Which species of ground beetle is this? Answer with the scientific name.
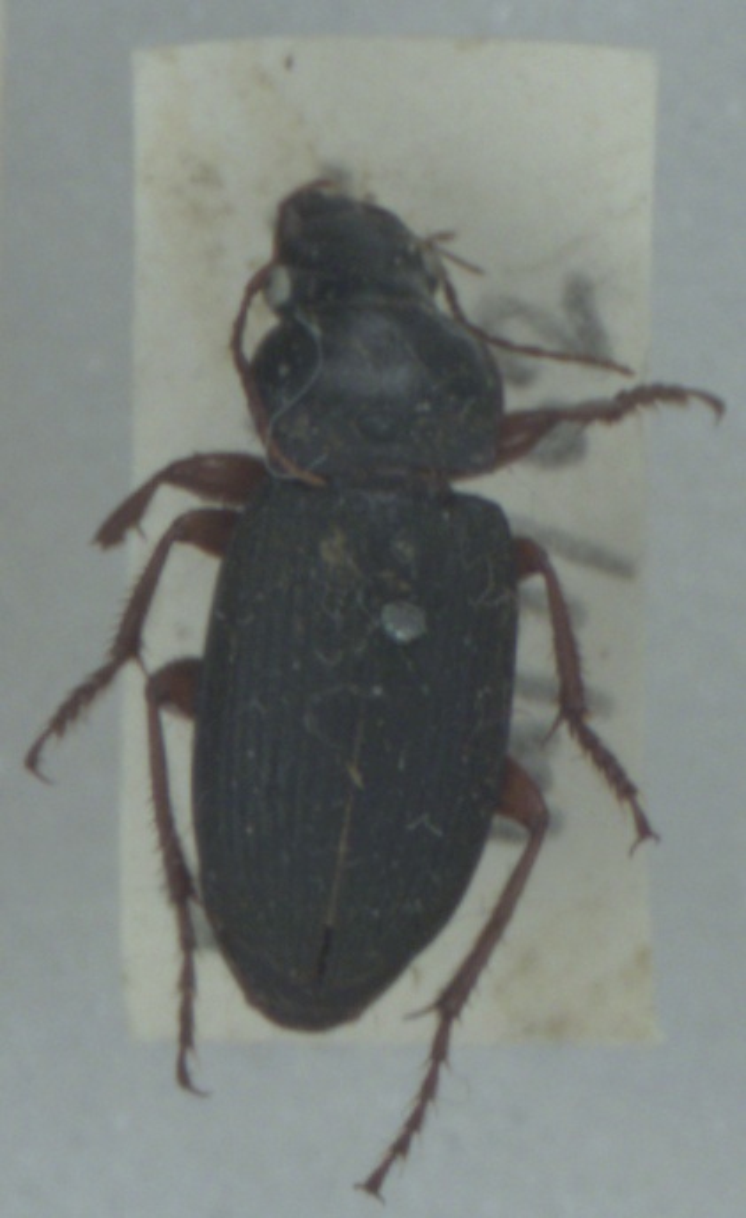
Harpalus rufipes
